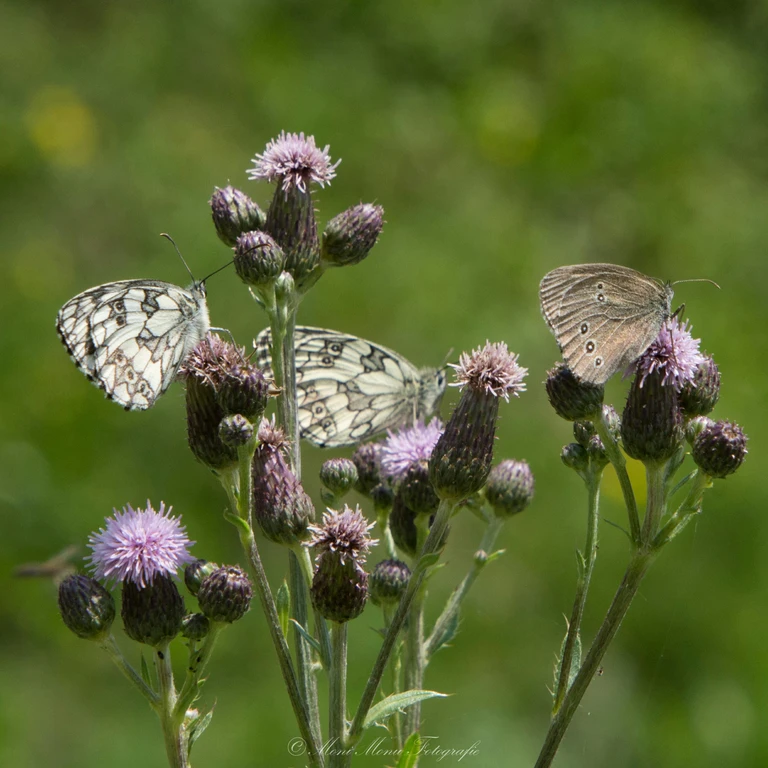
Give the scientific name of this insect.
Melanargia galathea
